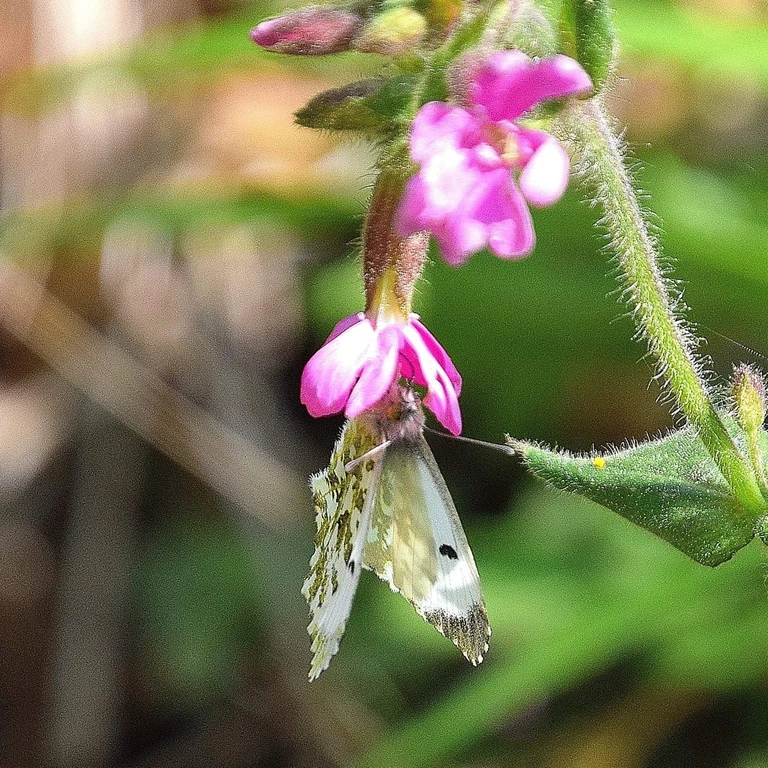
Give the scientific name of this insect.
Anthocharis cardamines
